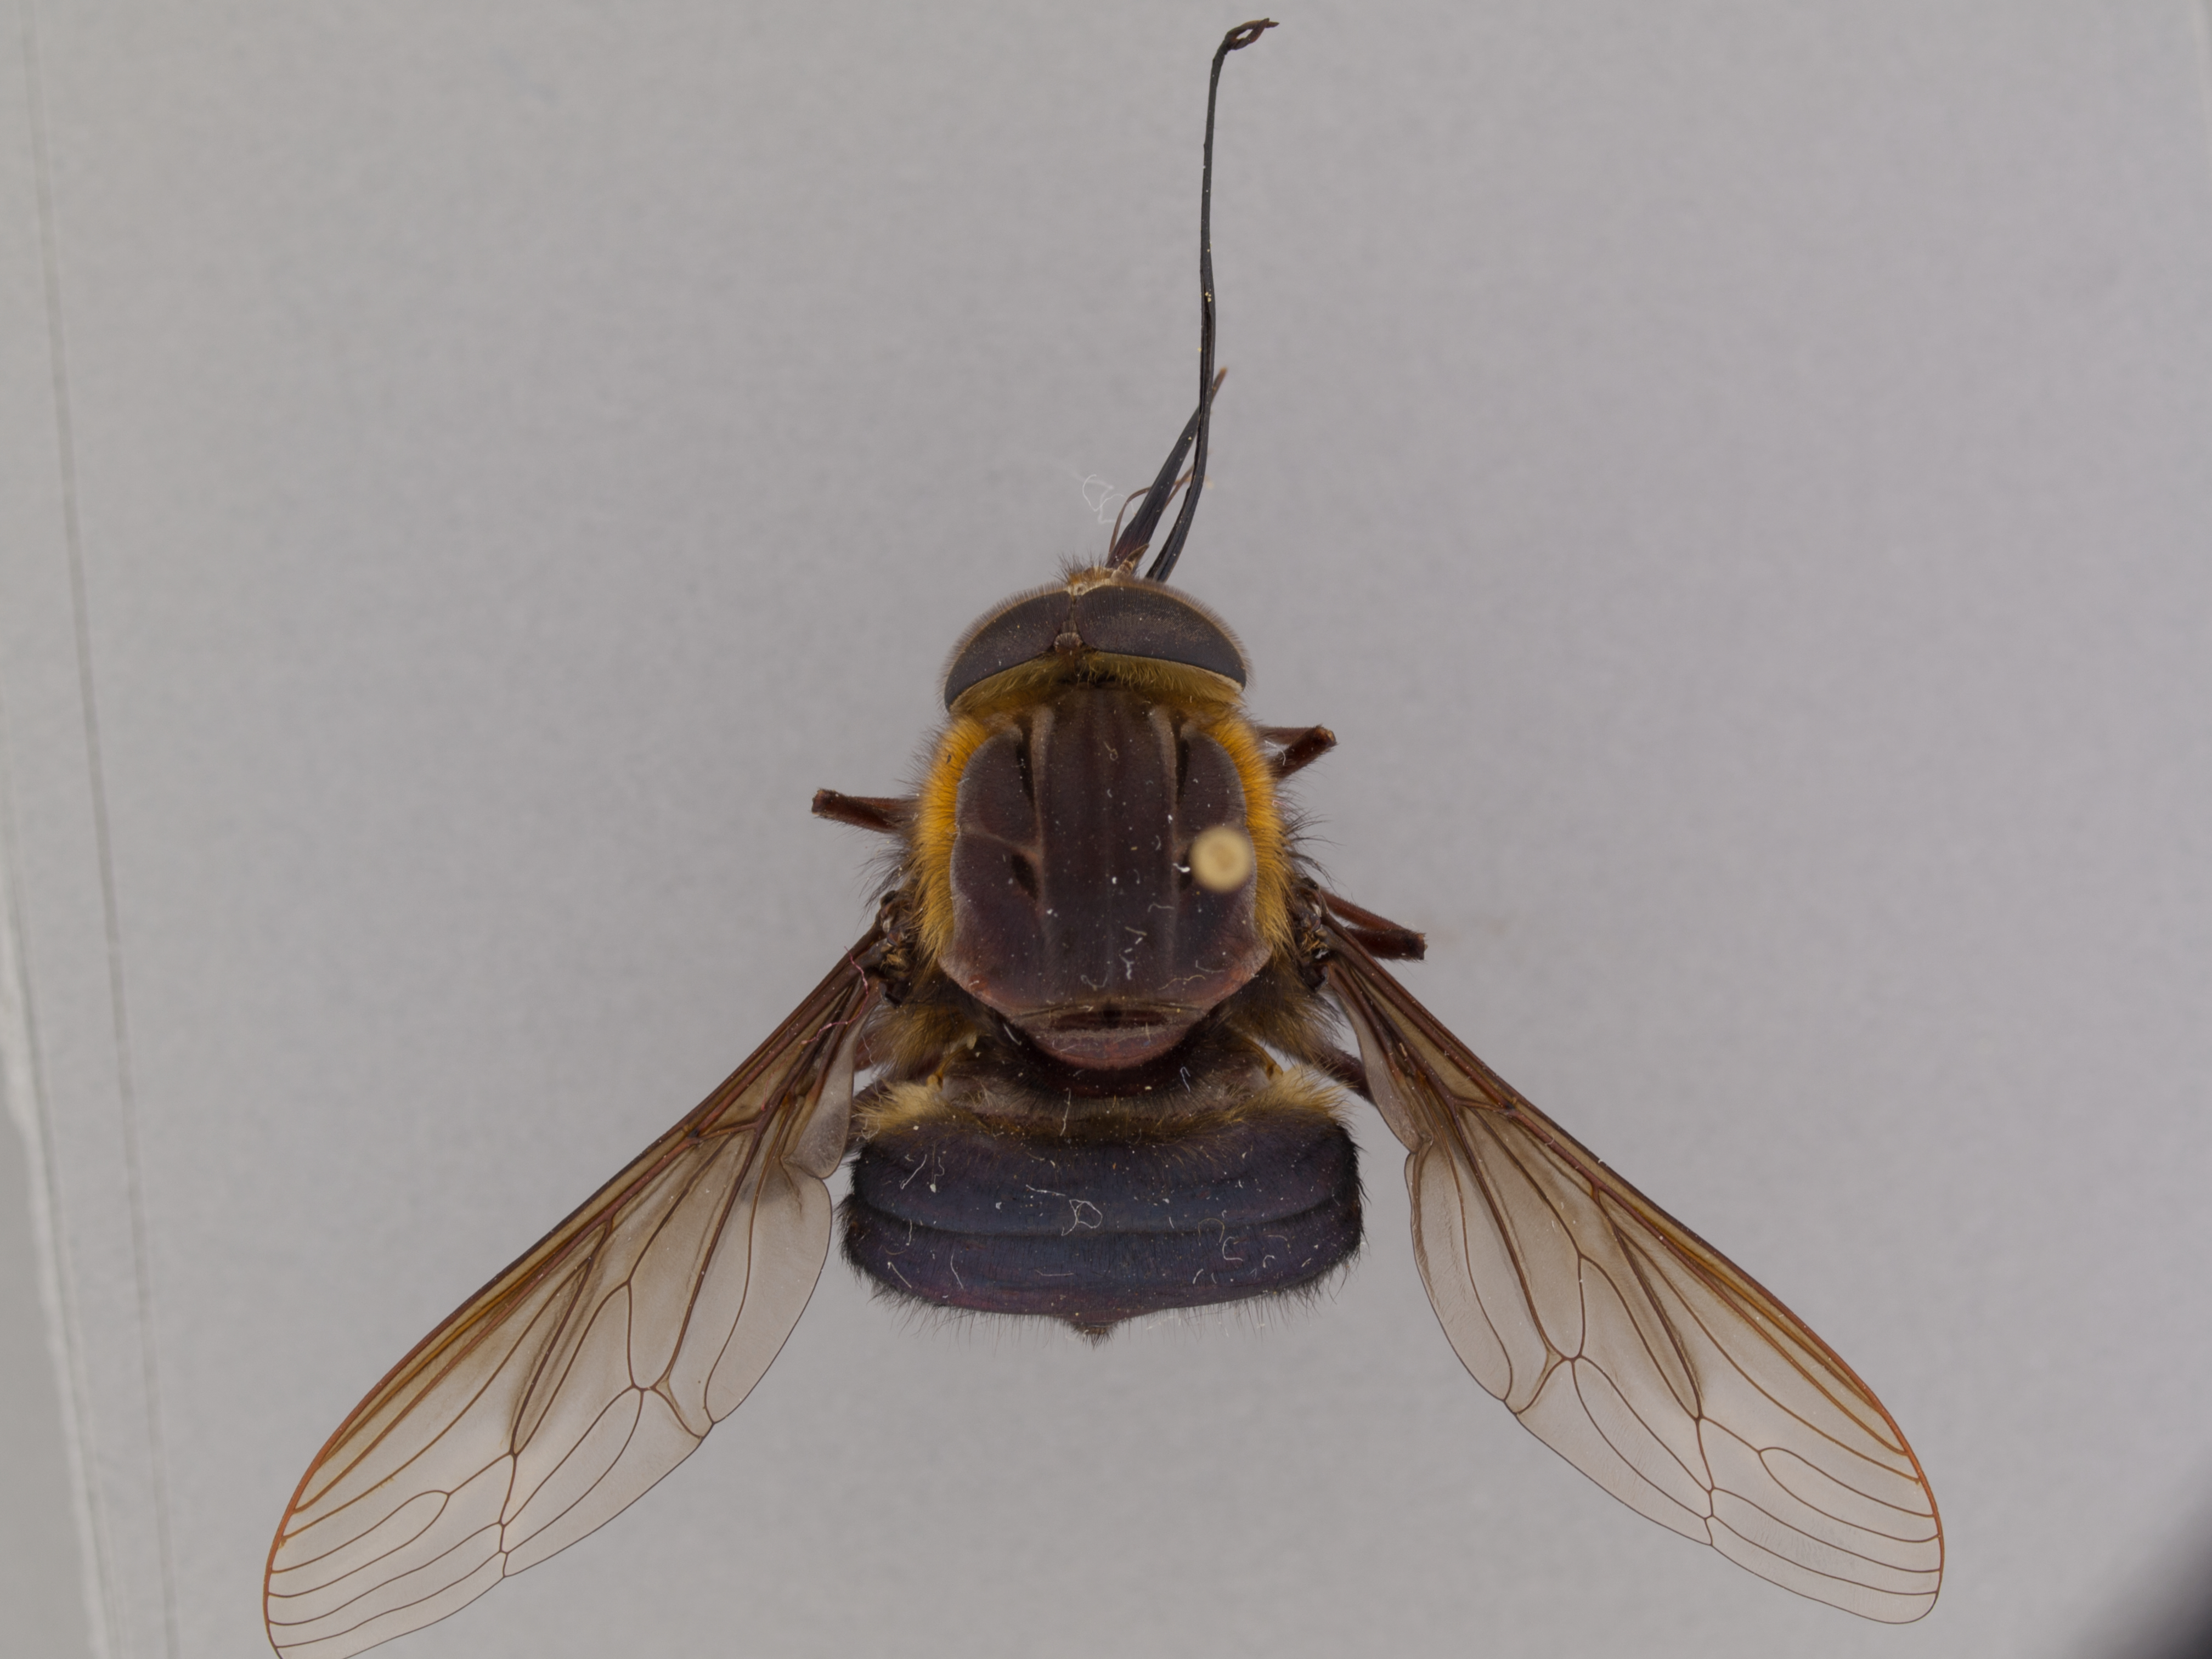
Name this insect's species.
Trichophthalma eximia
